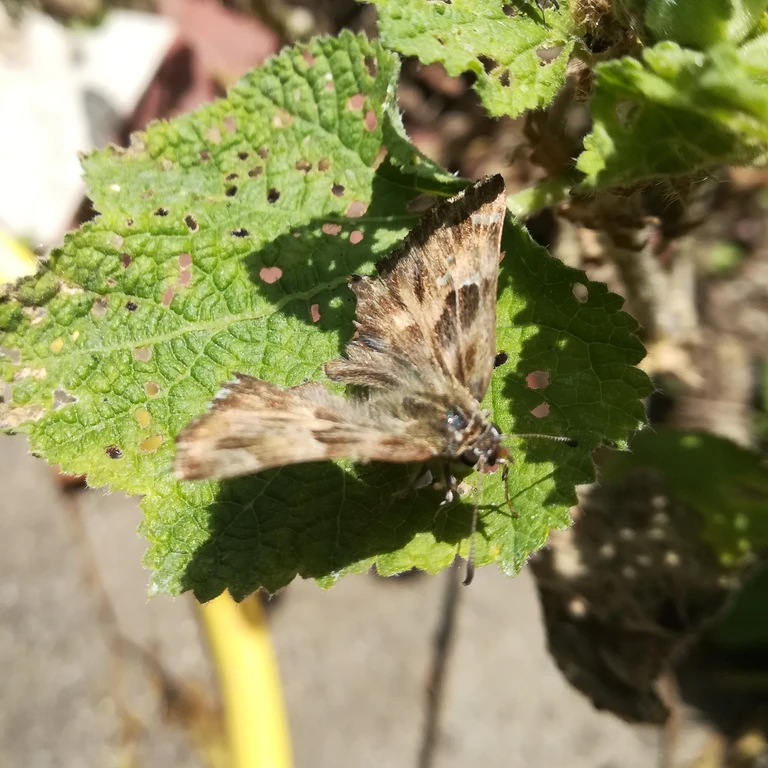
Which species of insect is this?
Carcharodus alceae
